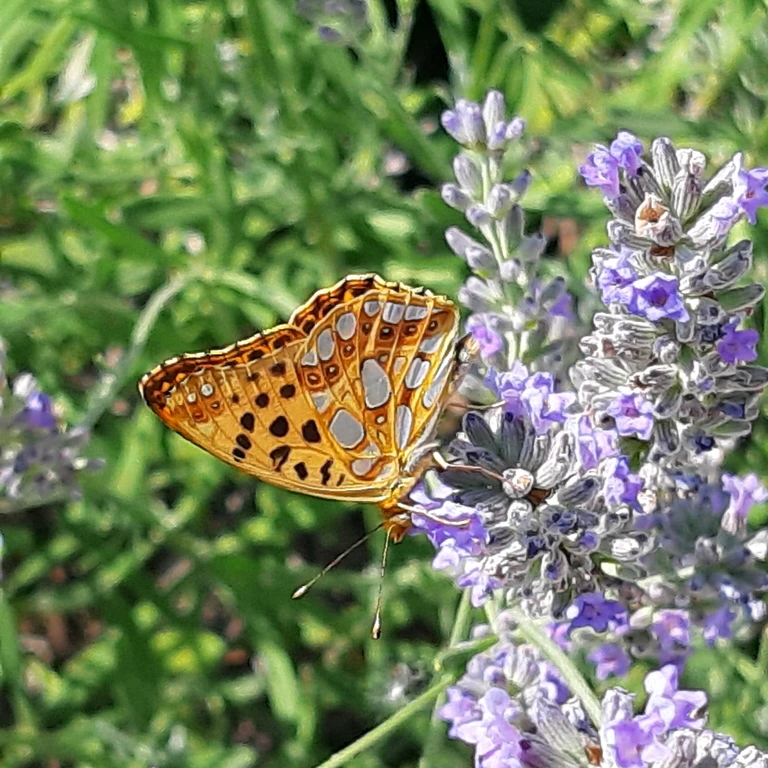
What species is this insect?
Issoria lathonia
